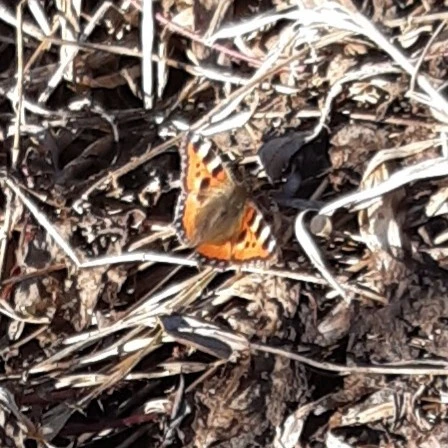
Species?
Aglais urticae
